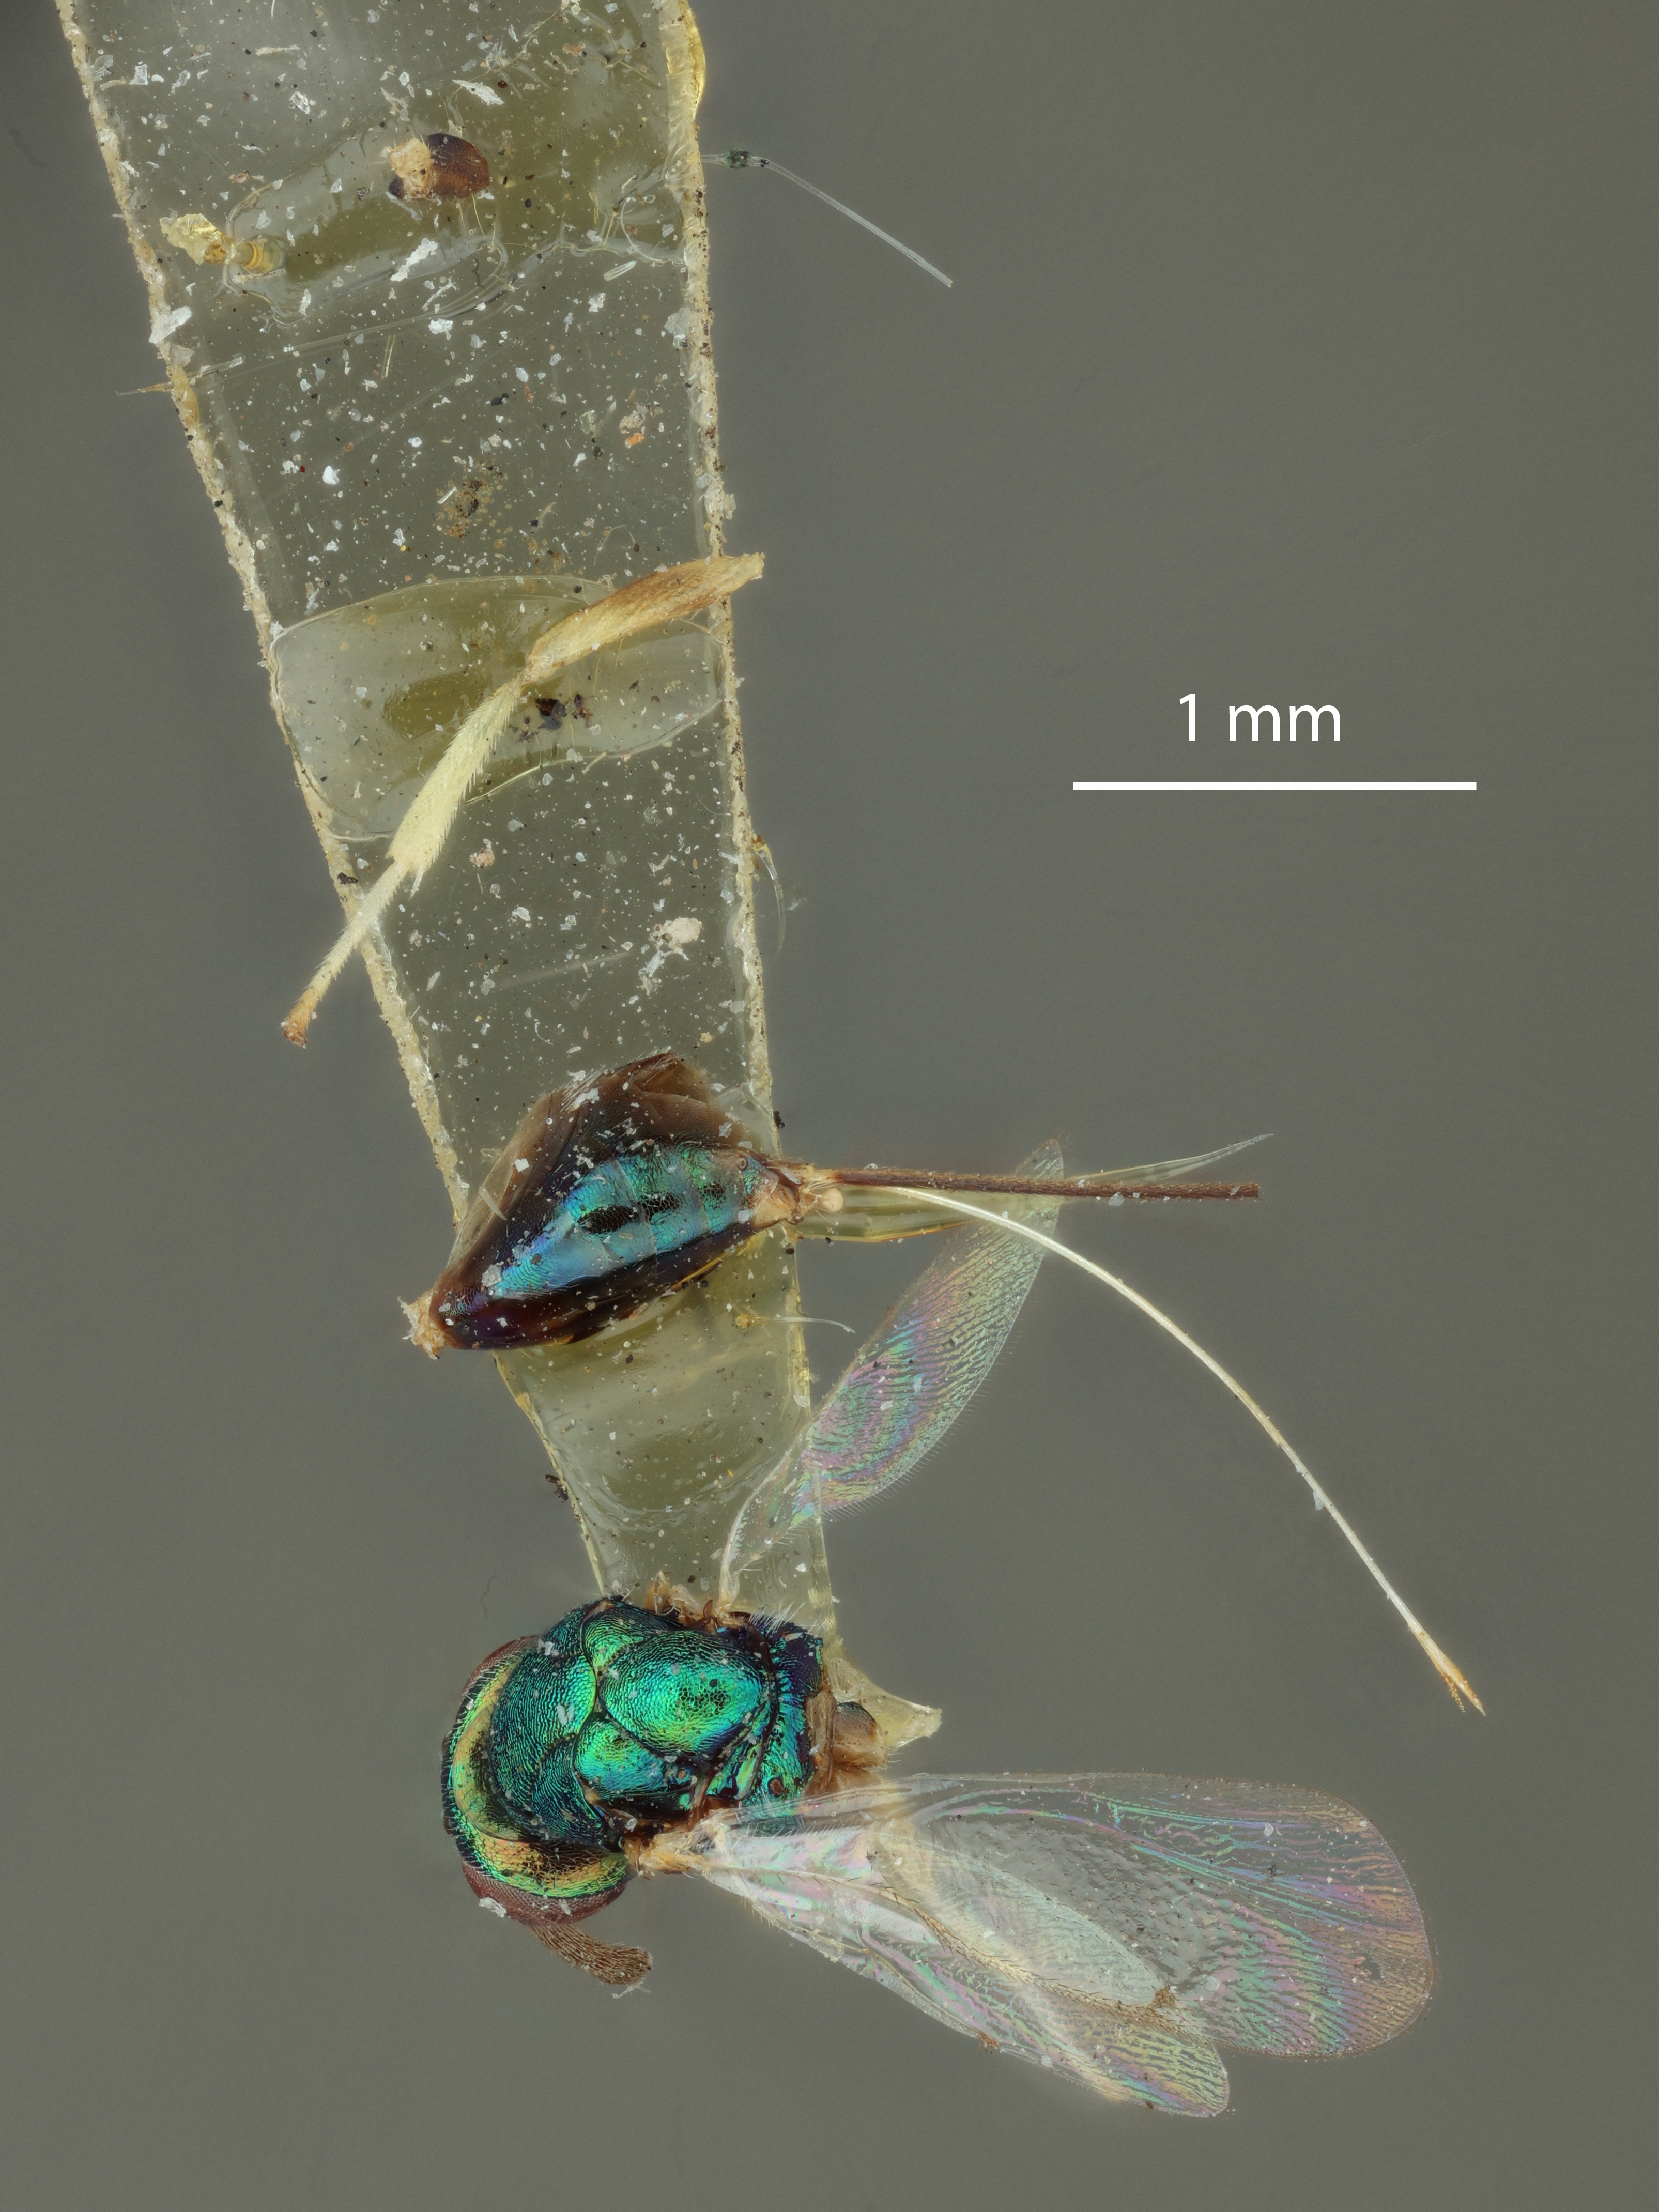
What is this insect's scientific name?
Lochites smithi
